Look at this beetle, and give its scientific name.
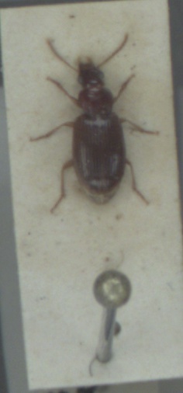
Bradycellus verbasci
